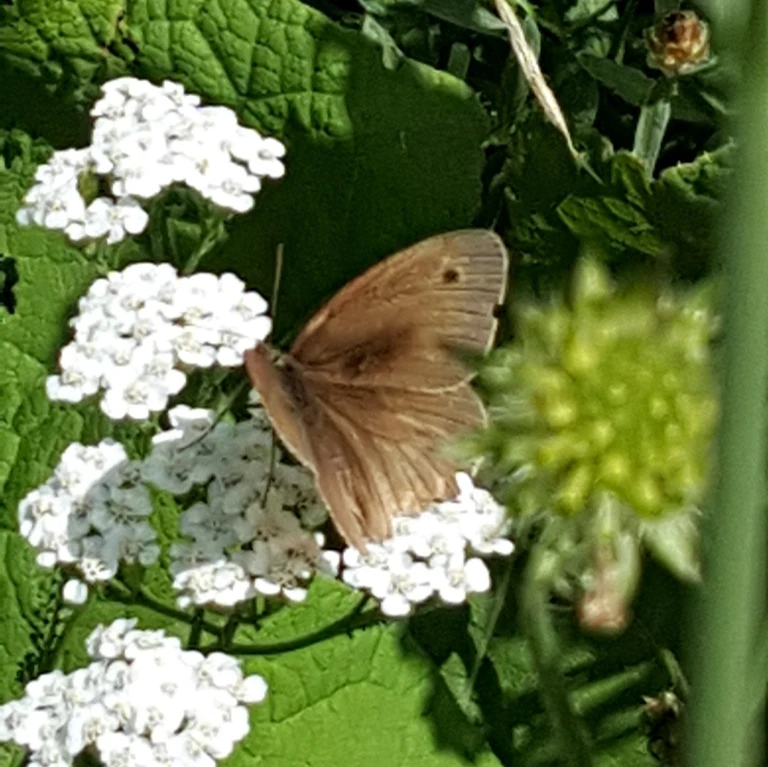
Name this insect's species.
Maniola jurtina
